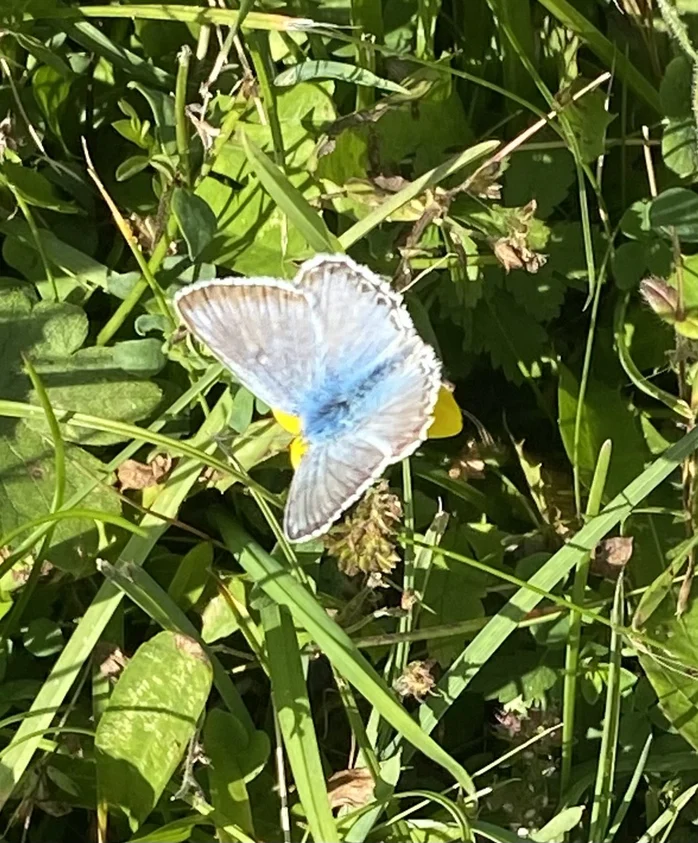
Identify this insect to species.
Lysandra coridon
